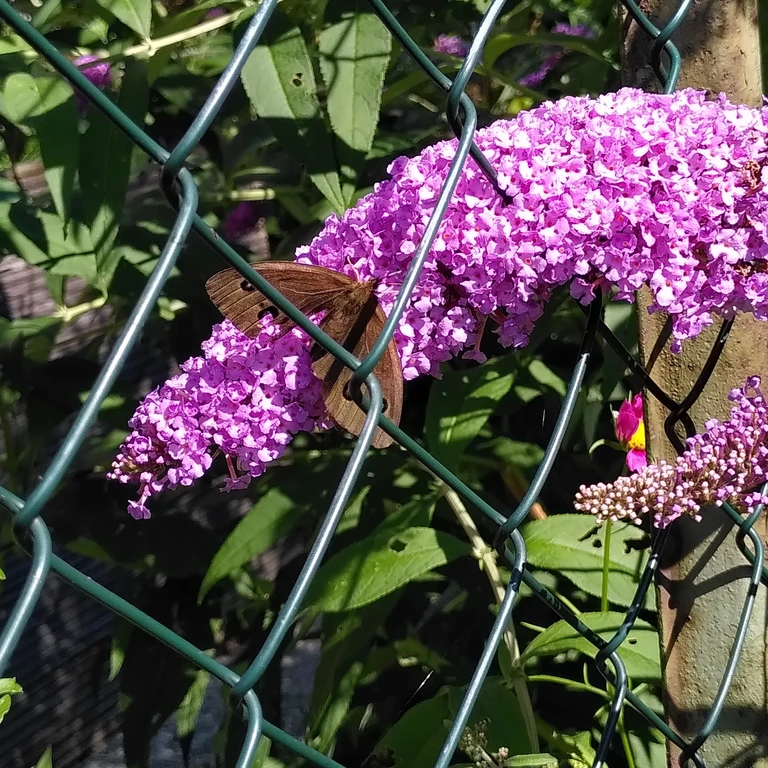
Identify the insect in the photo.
Minois dryas
